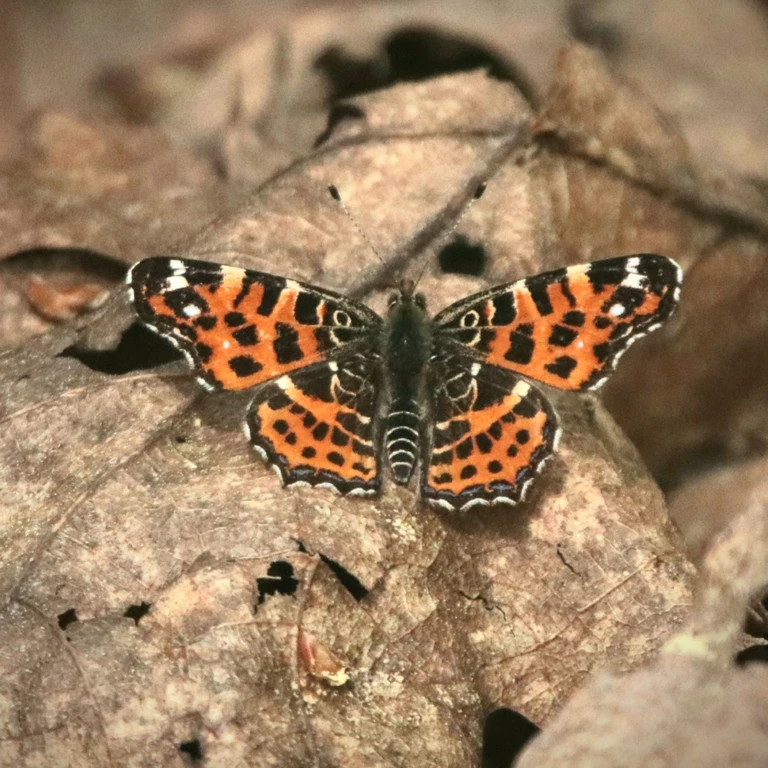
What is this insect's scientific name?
Araschnia levana
